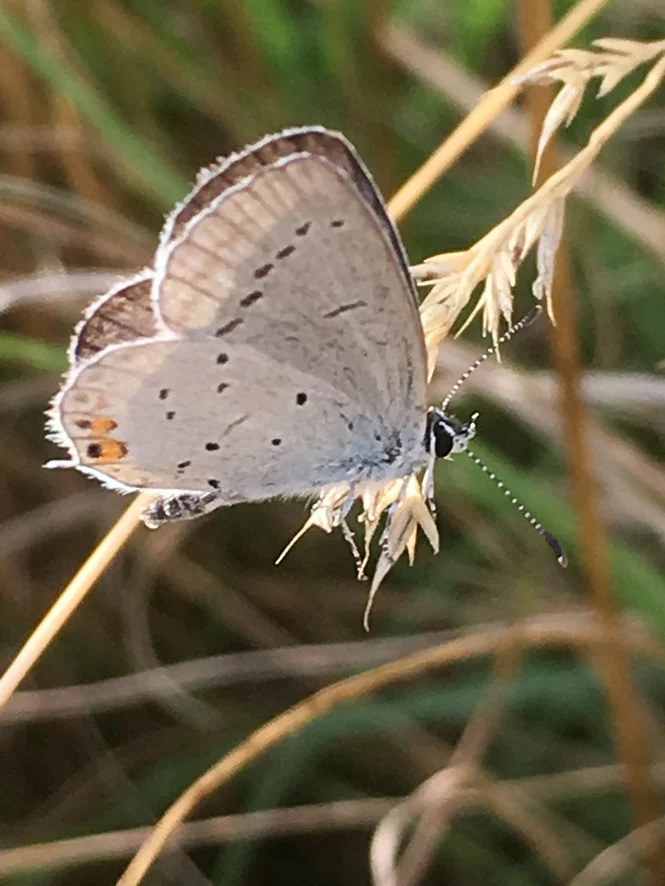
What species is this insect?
Cupido argiades (also Elkalyce argiades)
